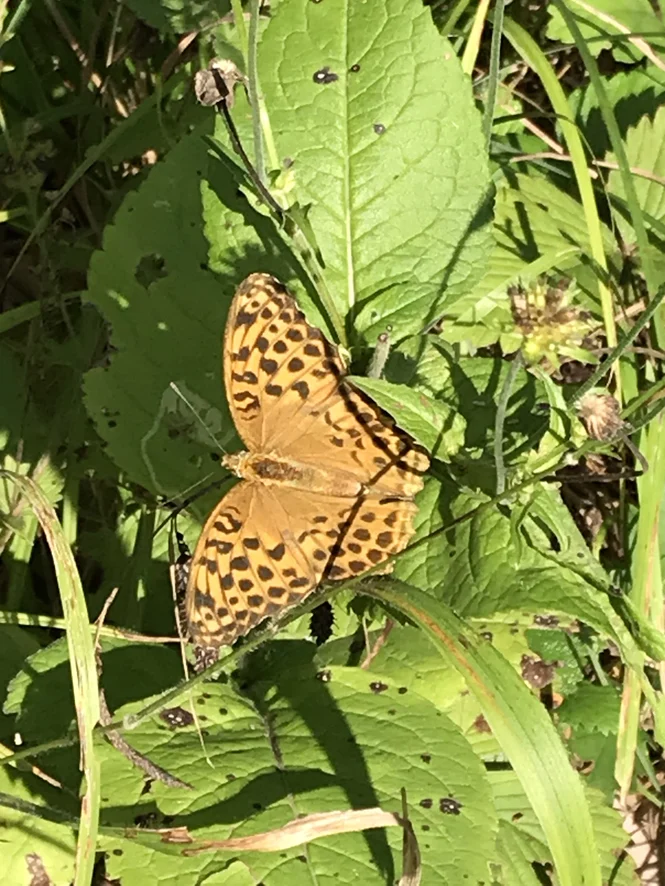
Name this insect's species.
Argynnis paphia
